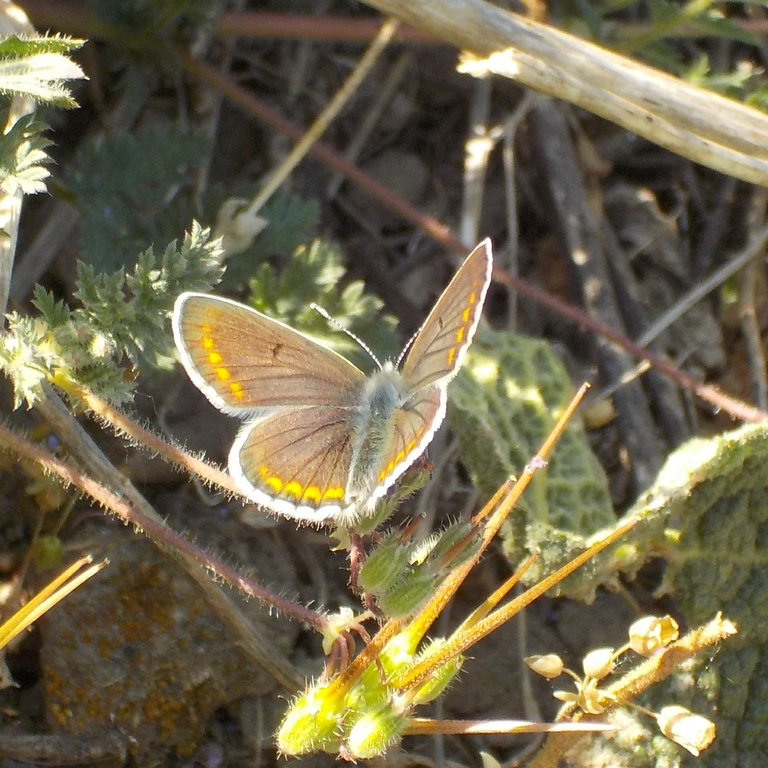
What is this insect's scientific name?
Aricia agestis/artaxerxes
